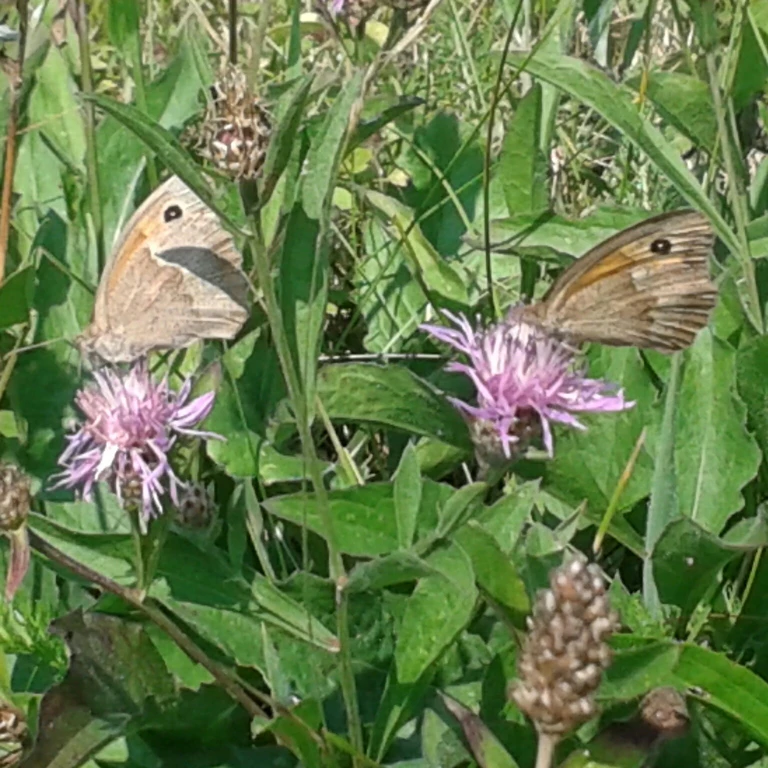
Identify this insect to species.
Maniola jurtina
